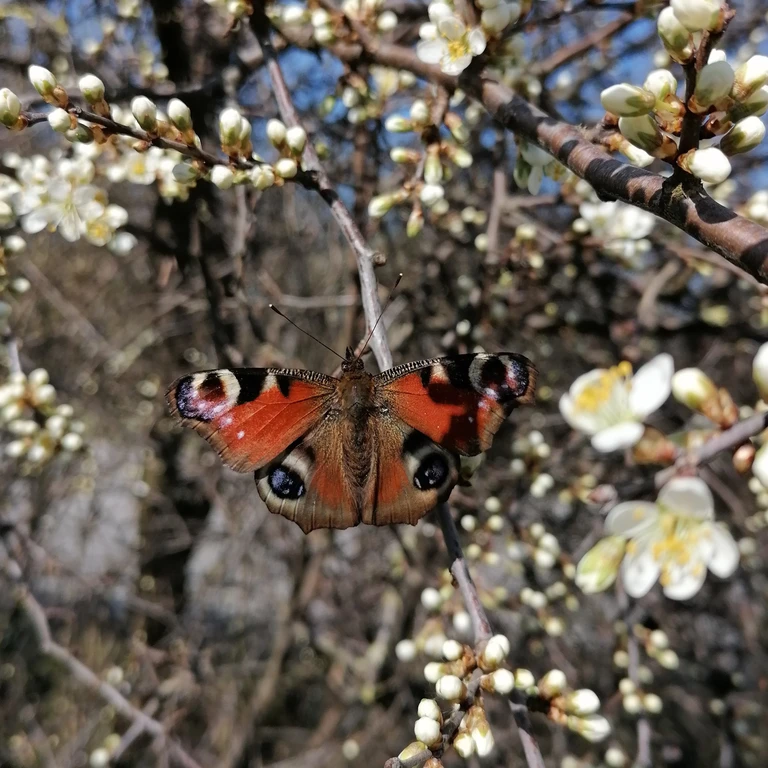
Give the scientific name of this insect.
Aglais io
